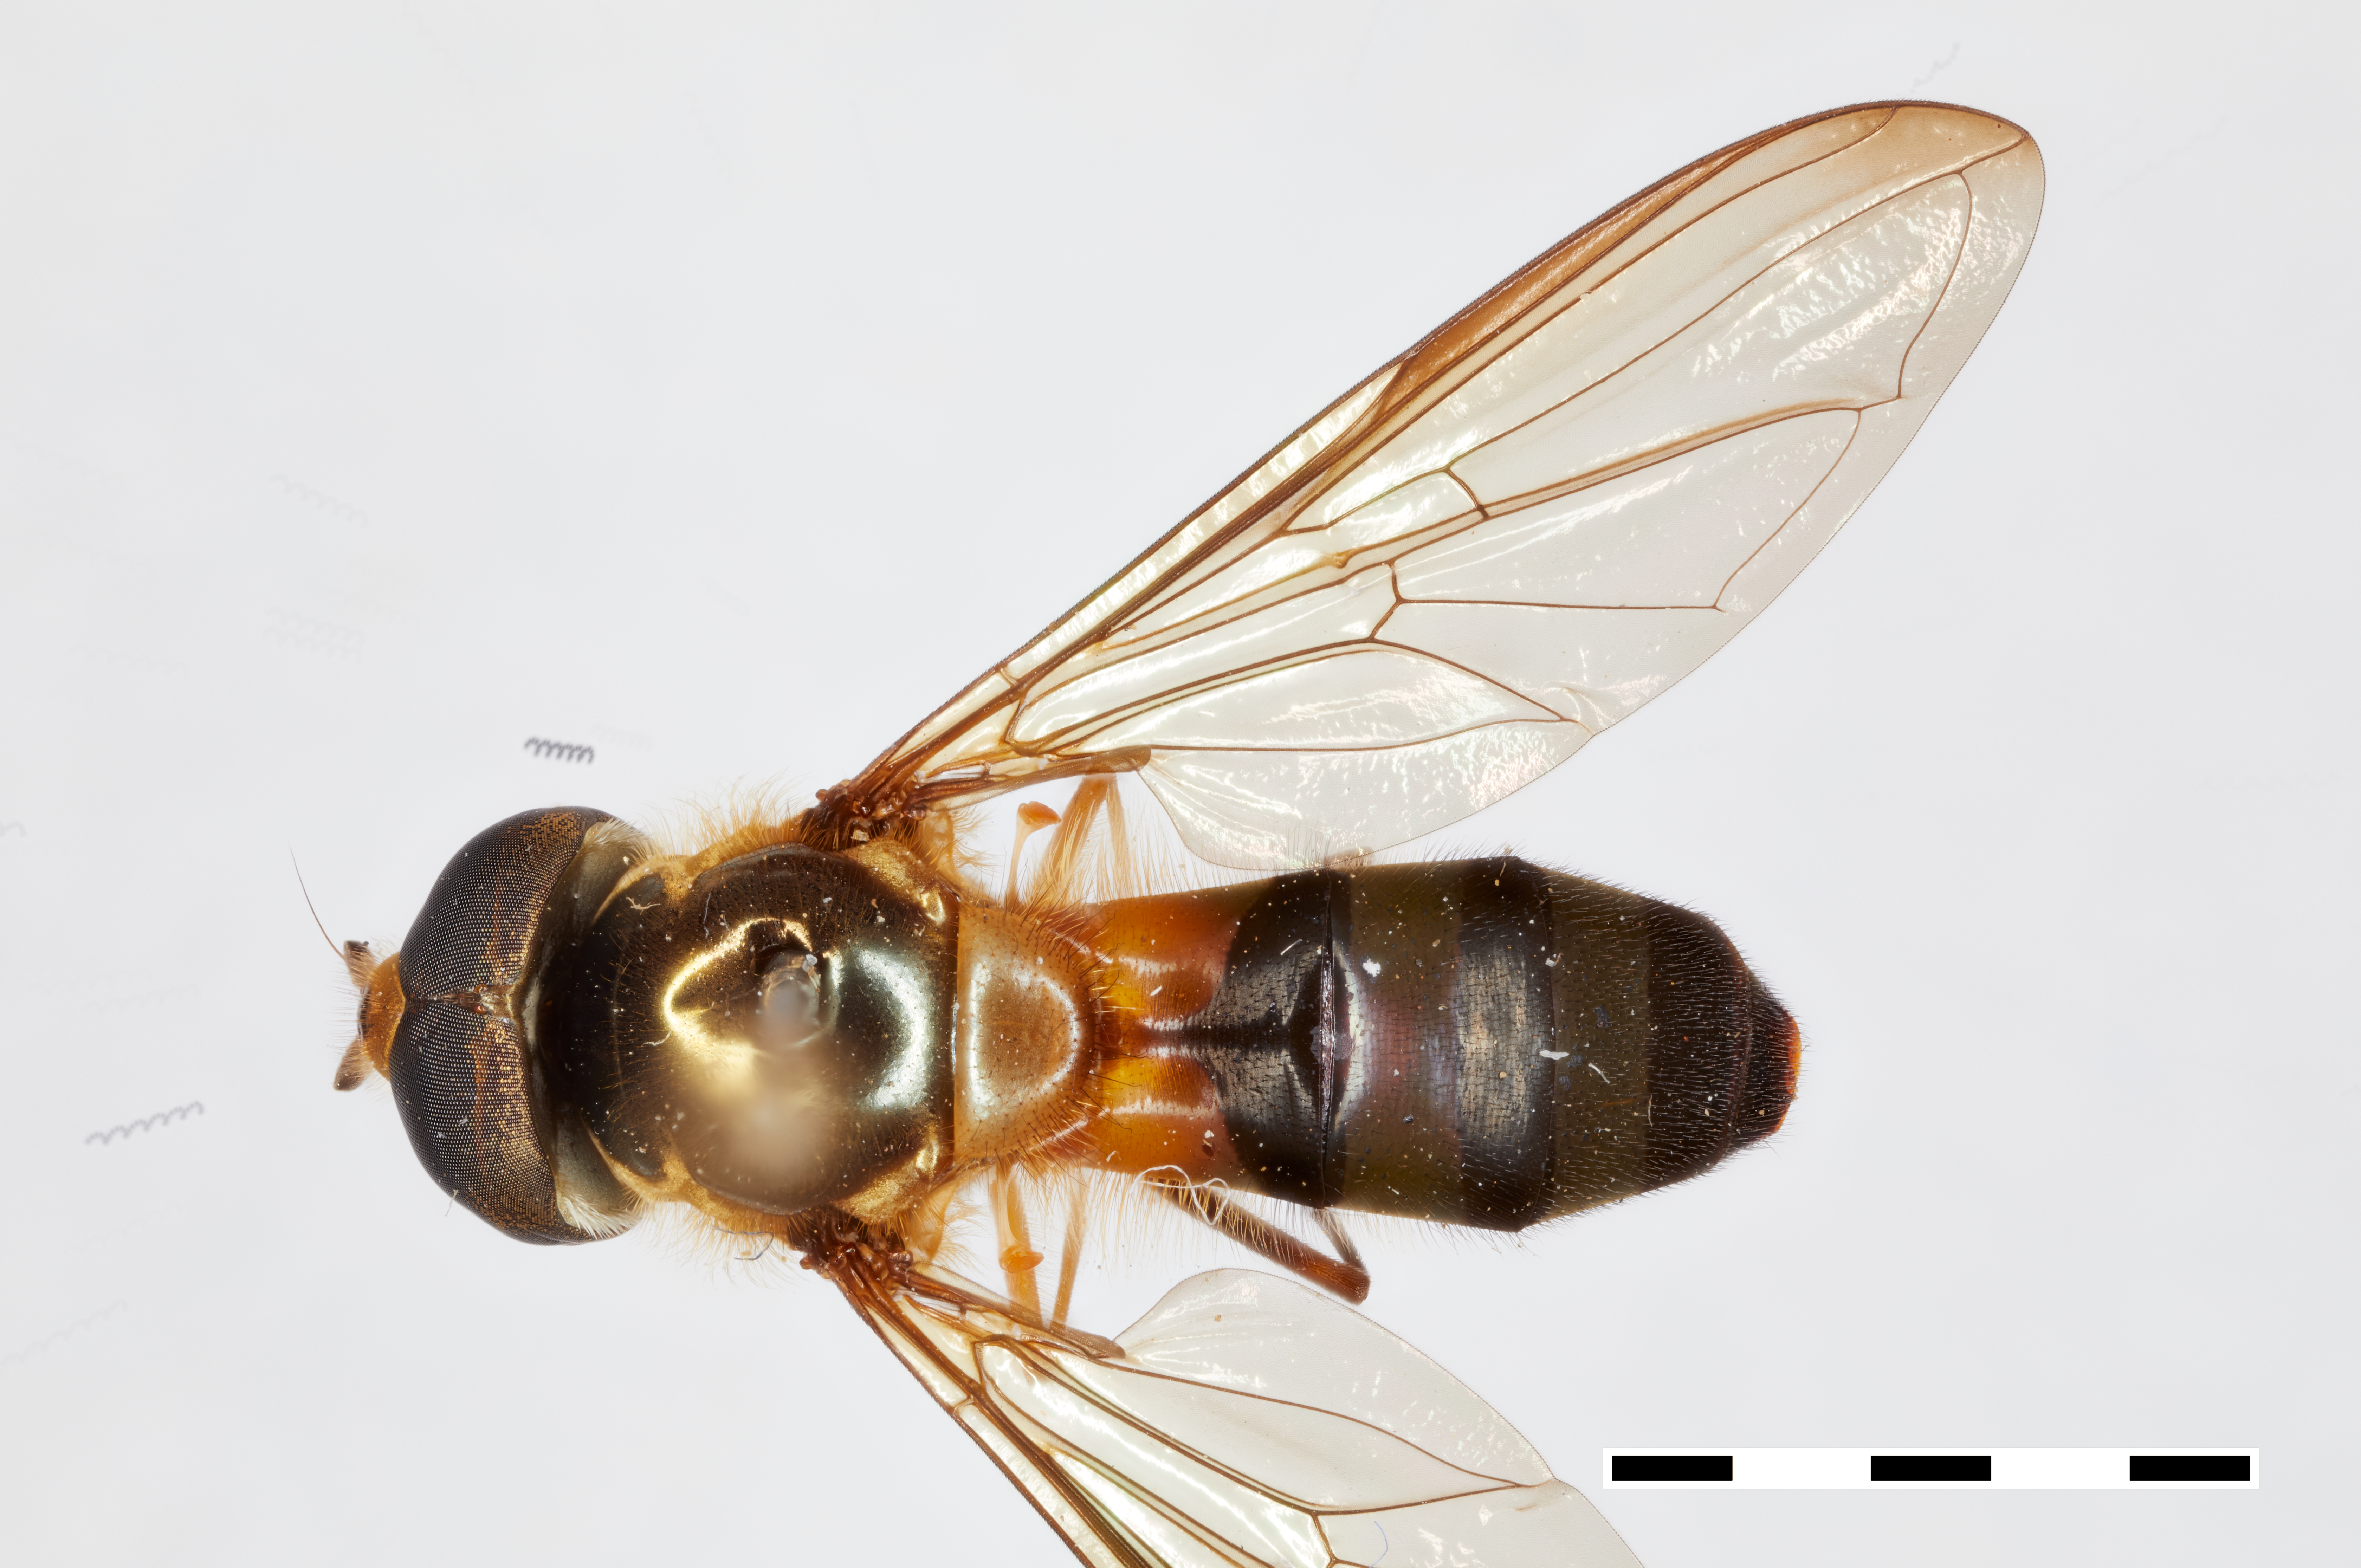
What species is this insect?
Meliscaeva mathisi
